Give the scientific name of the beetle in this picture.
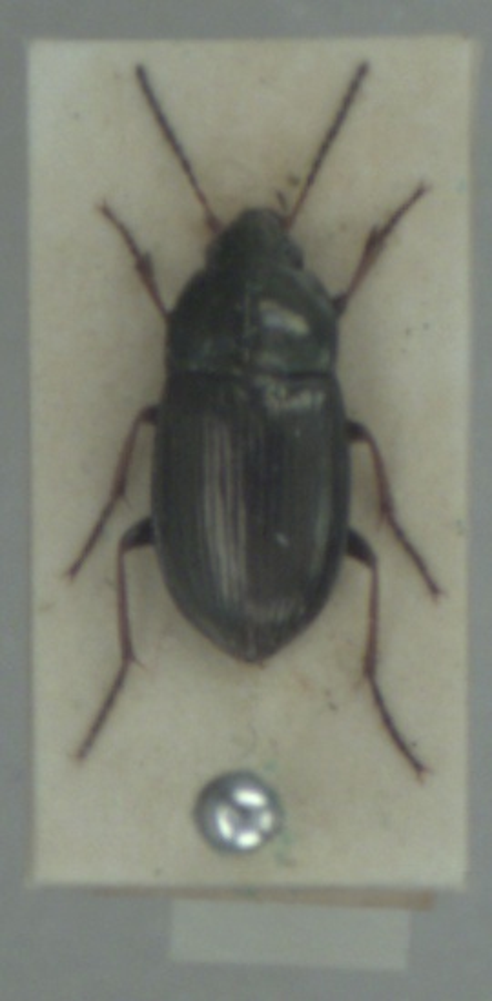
Amara plebeja
